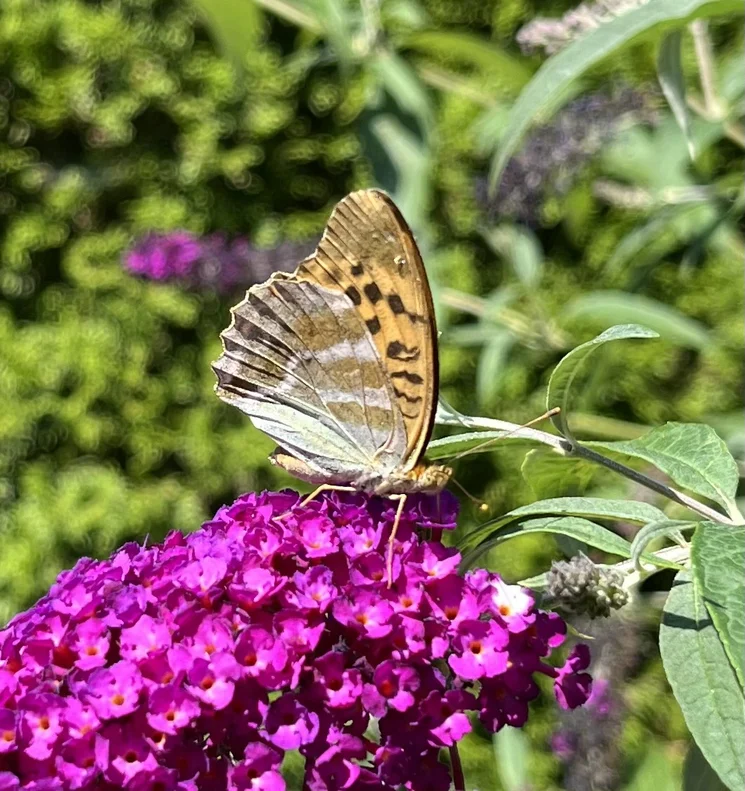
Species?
Argynnis paphia
